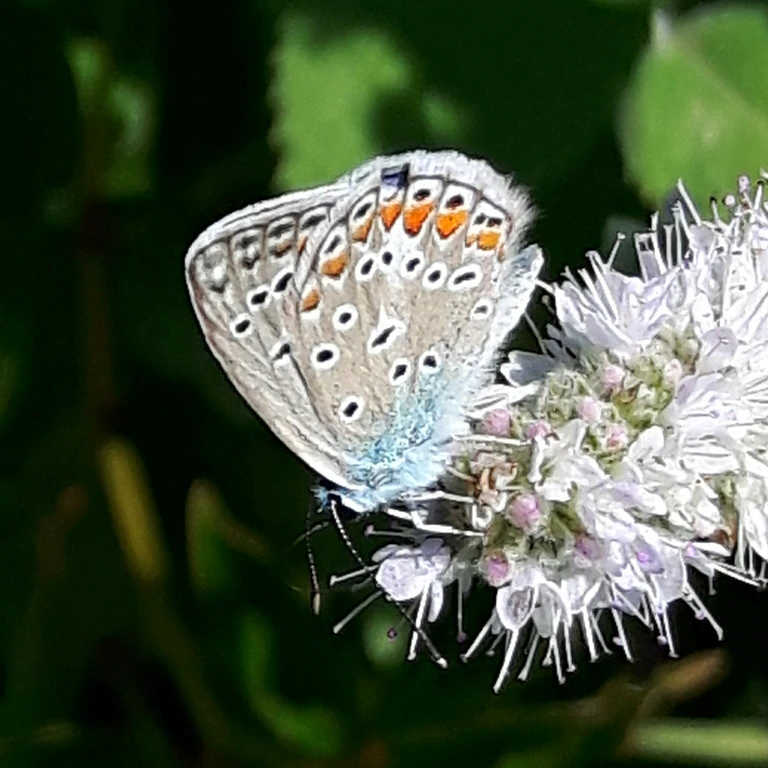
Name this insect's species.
Polyommatus icarus
